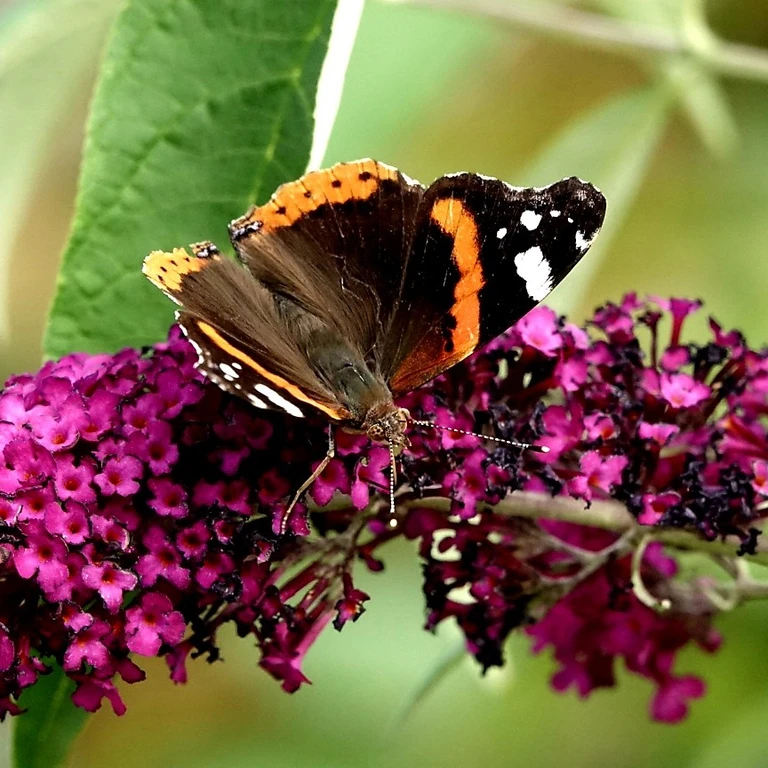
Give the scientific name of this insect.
Vanessa atalanta
